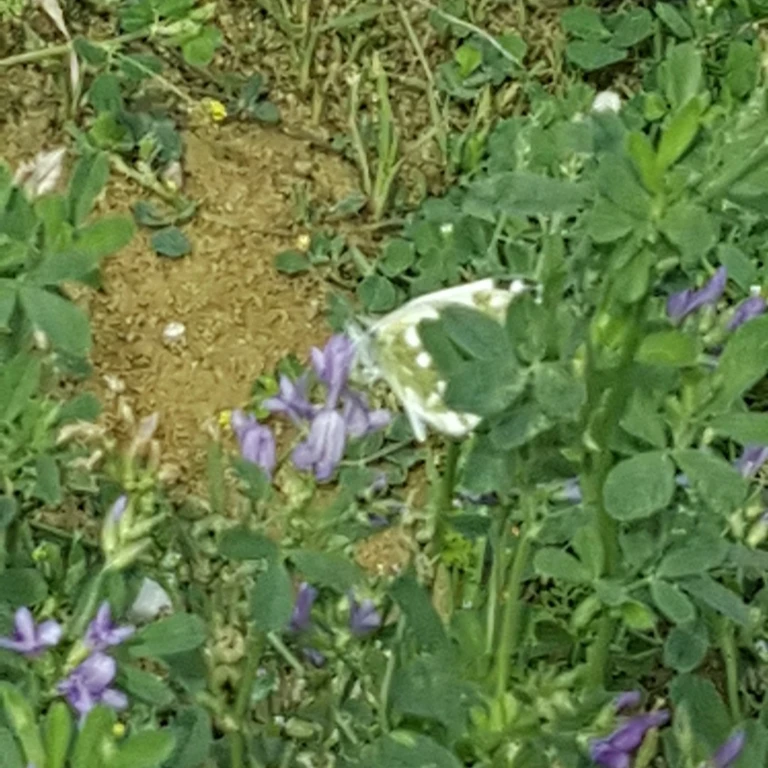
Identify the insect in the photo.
Pontia edusa
